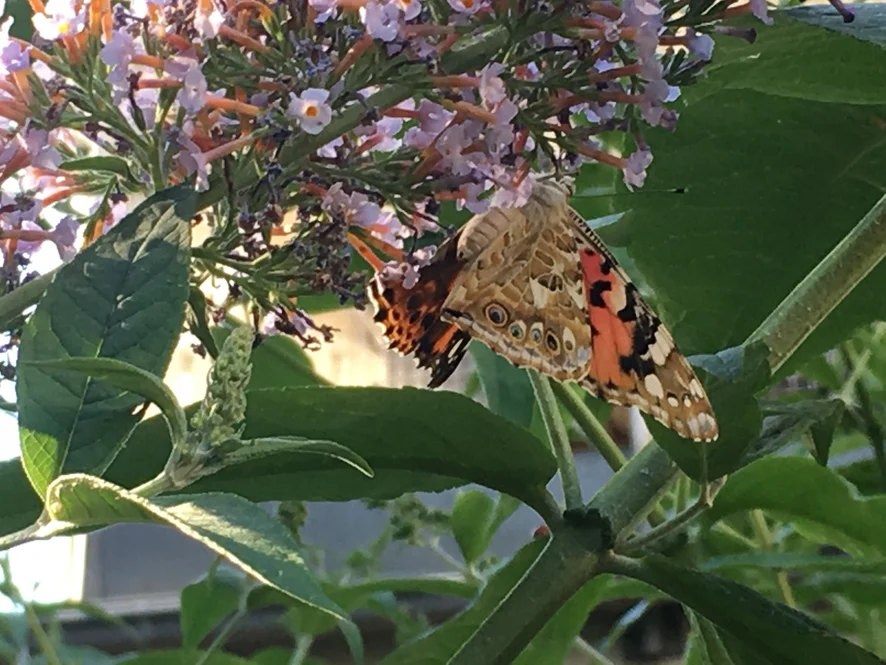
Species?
Vanessa cardui
